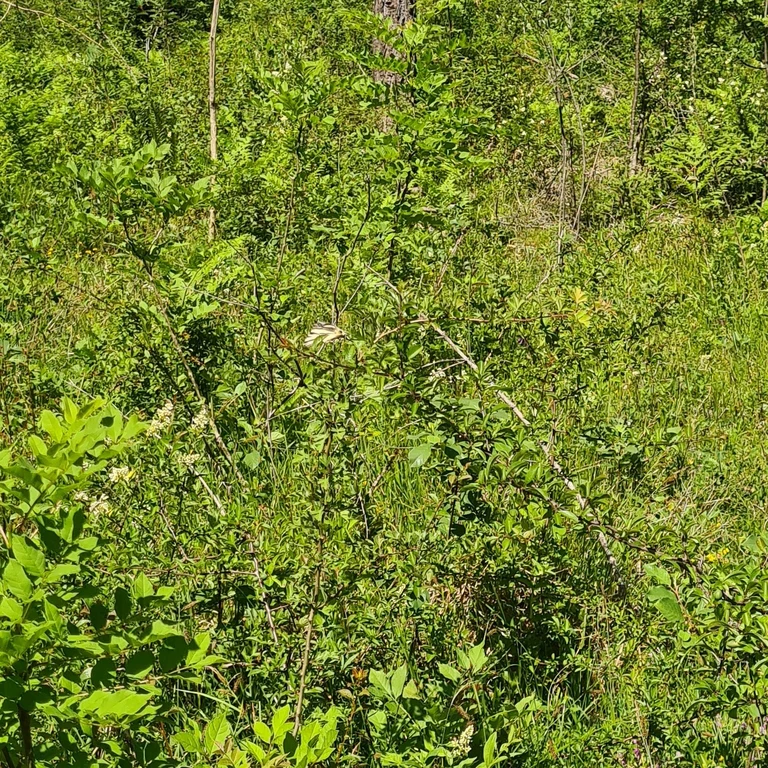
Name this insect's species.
Iphiclides podalirius
